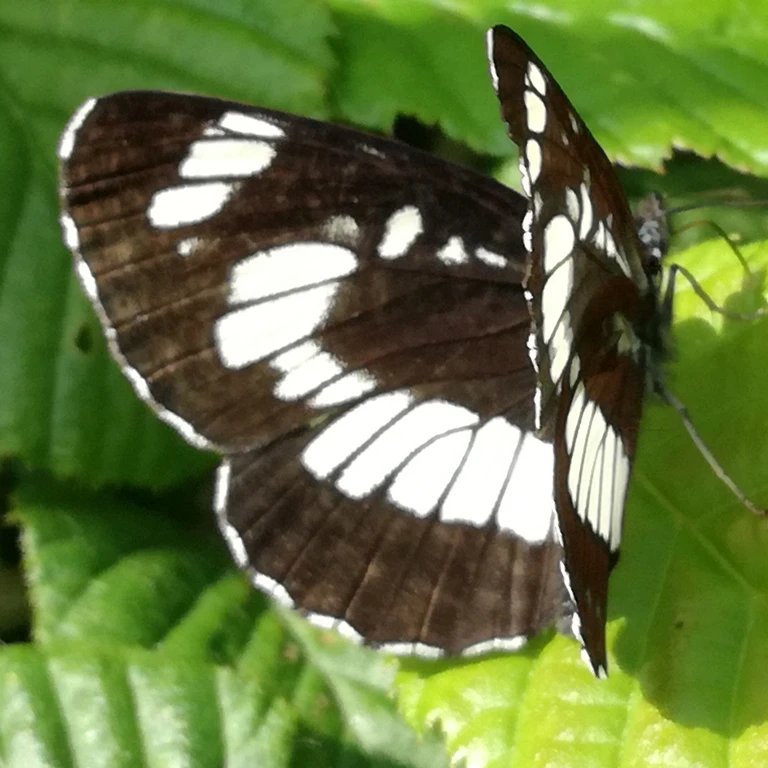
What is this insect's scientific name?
Neptis rivularis
